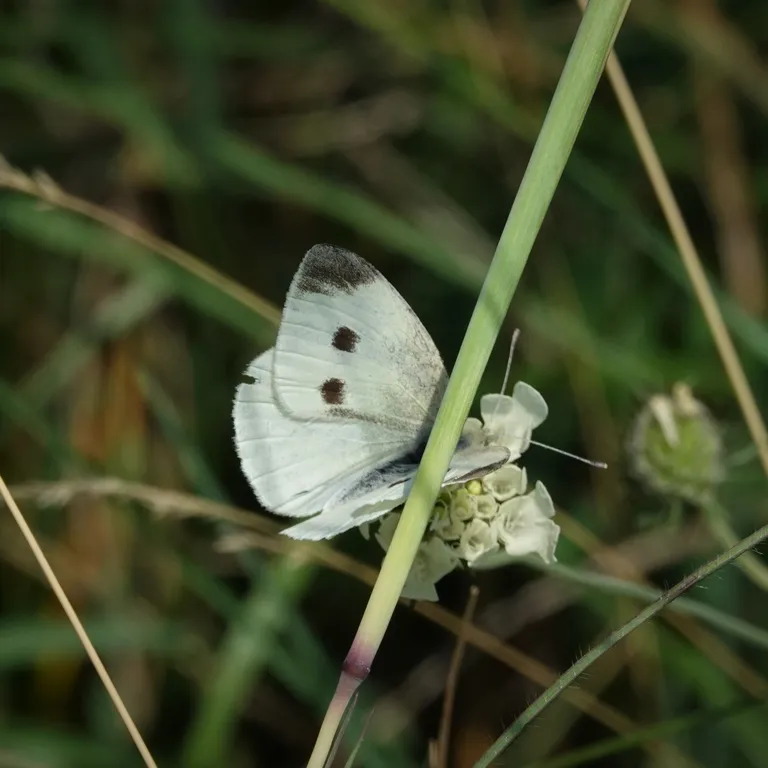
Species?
Pieris rapae
